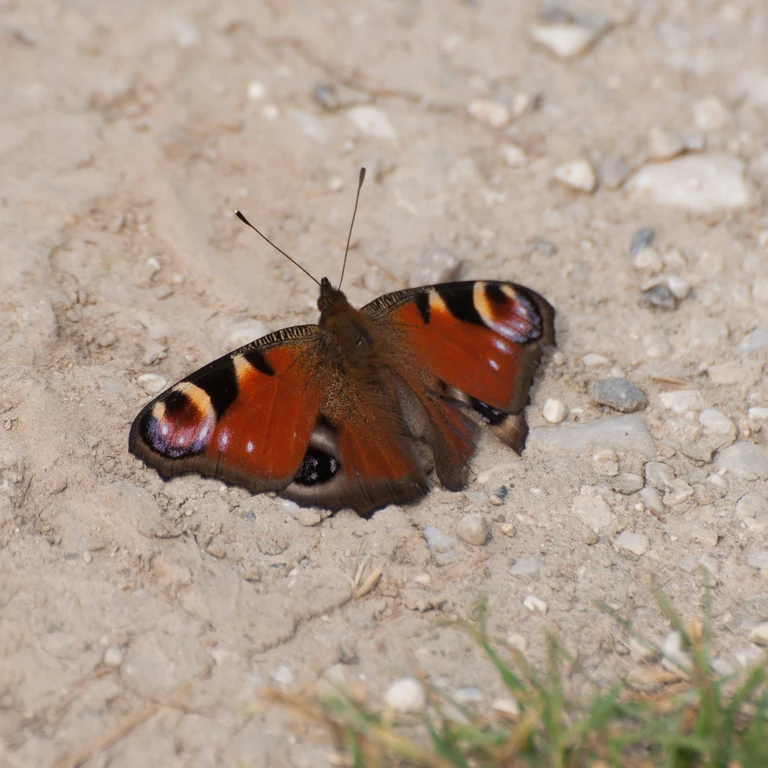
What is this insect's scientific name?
Aglais io
